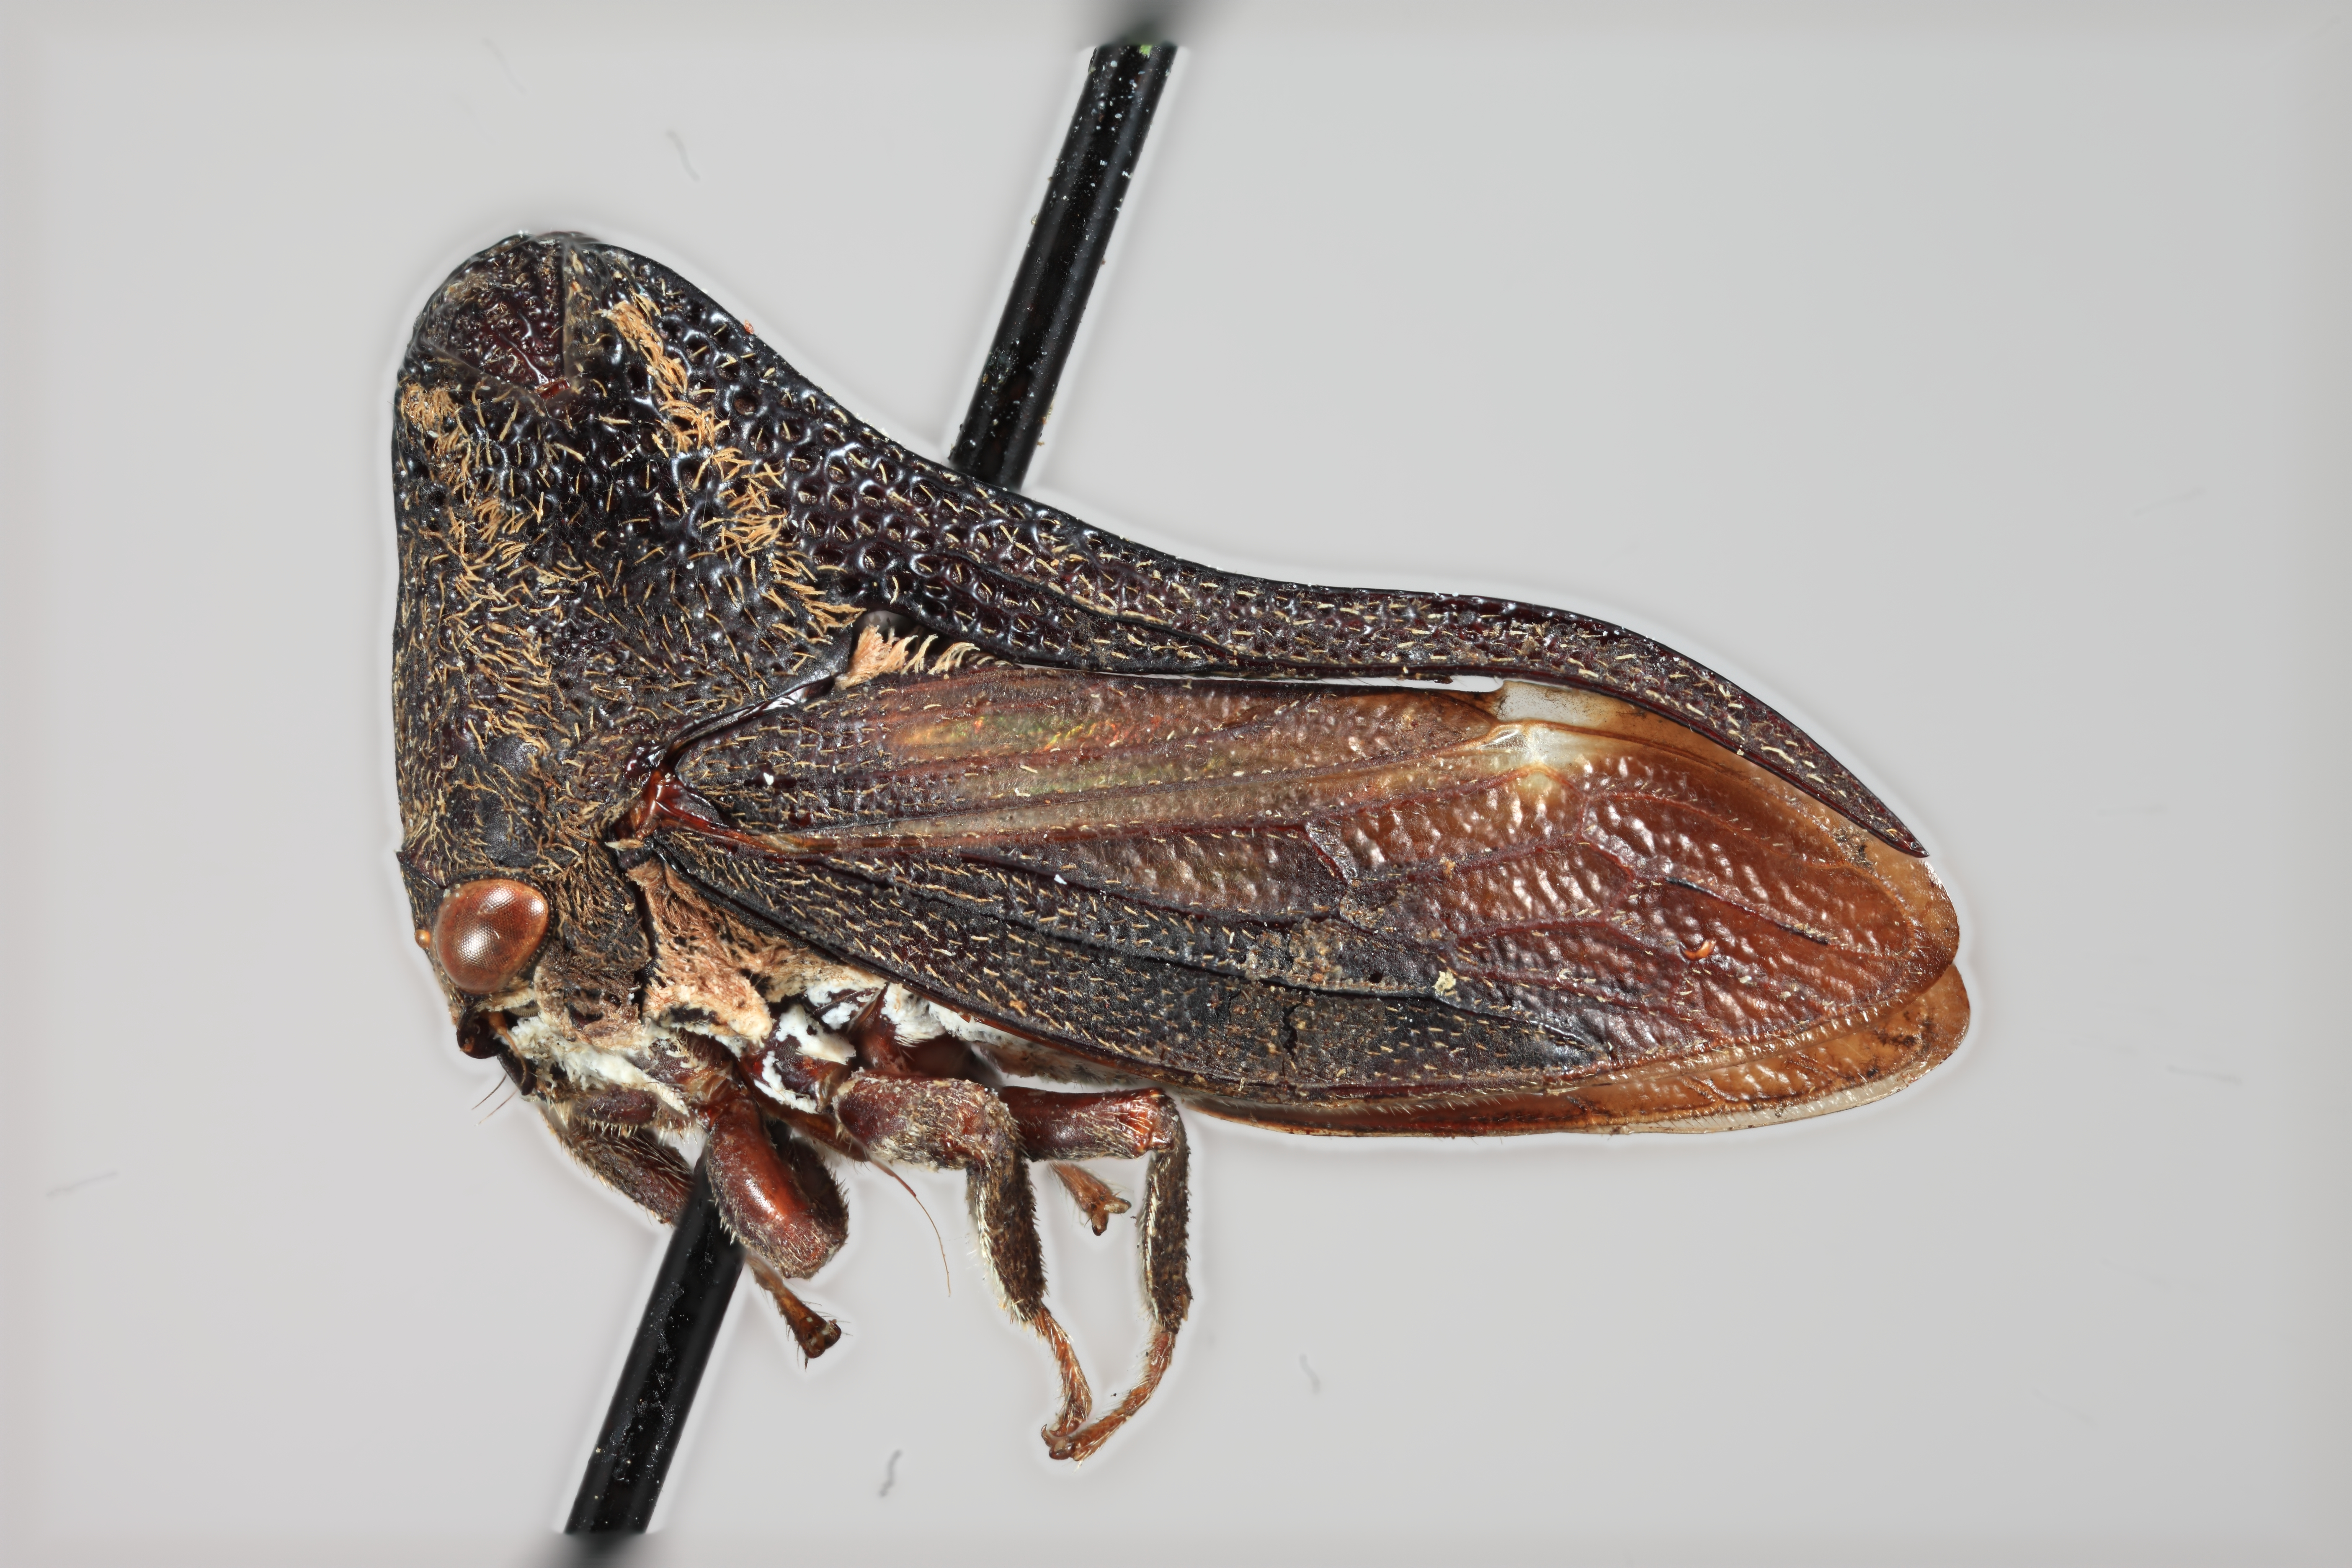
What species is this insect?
Emphusis rugosis
